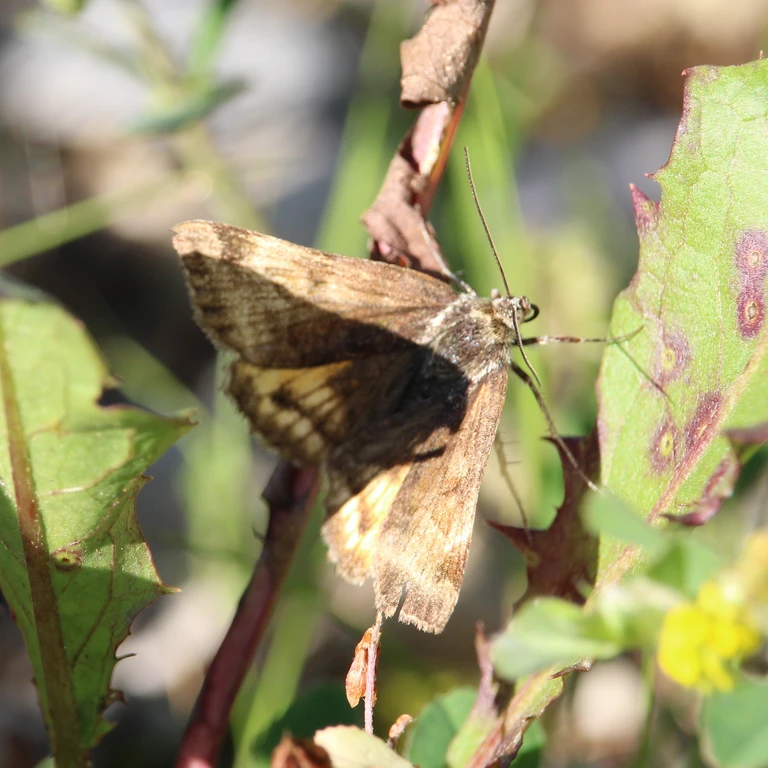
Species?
Euclidia glyphica
